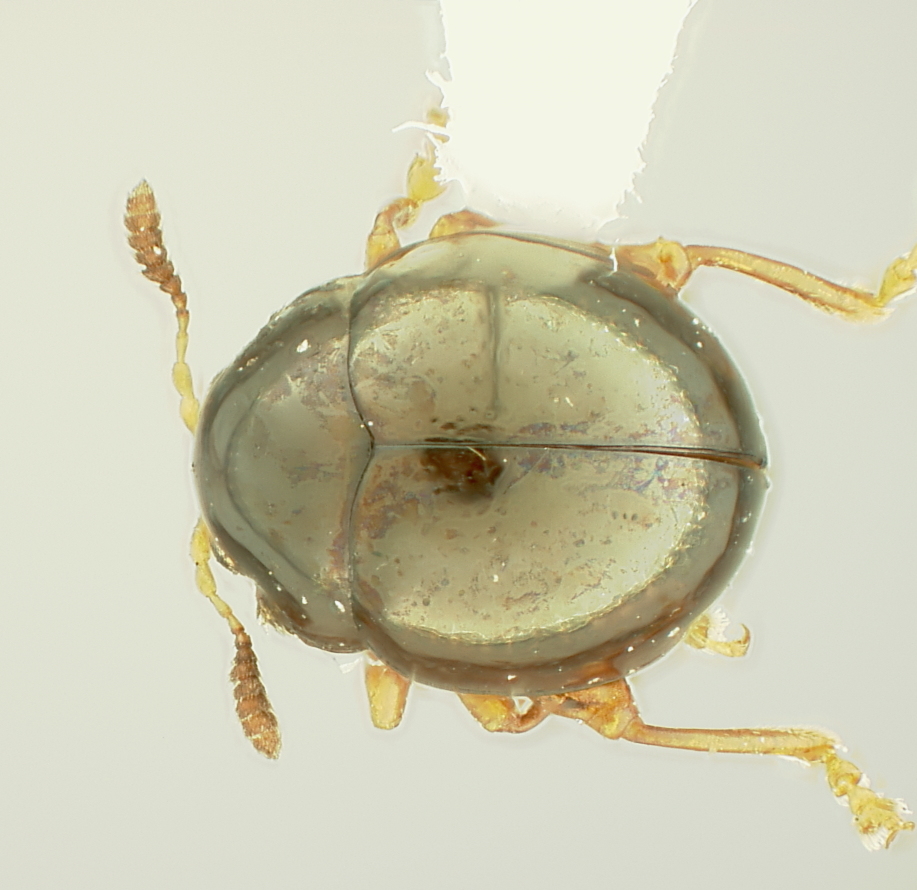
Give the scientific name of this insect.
Normaltica iviei
